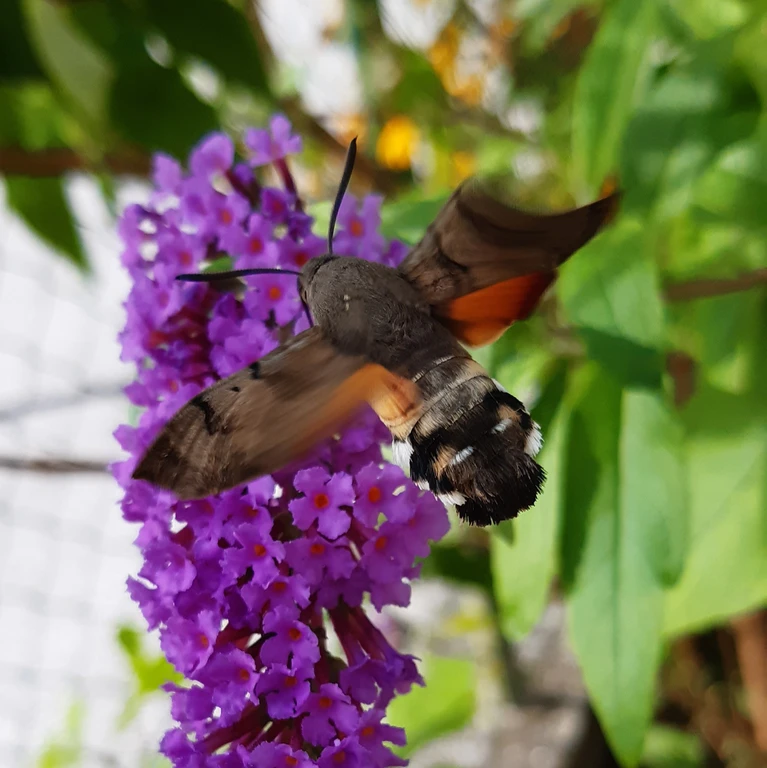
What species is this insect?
Macroglossum stellatarum
